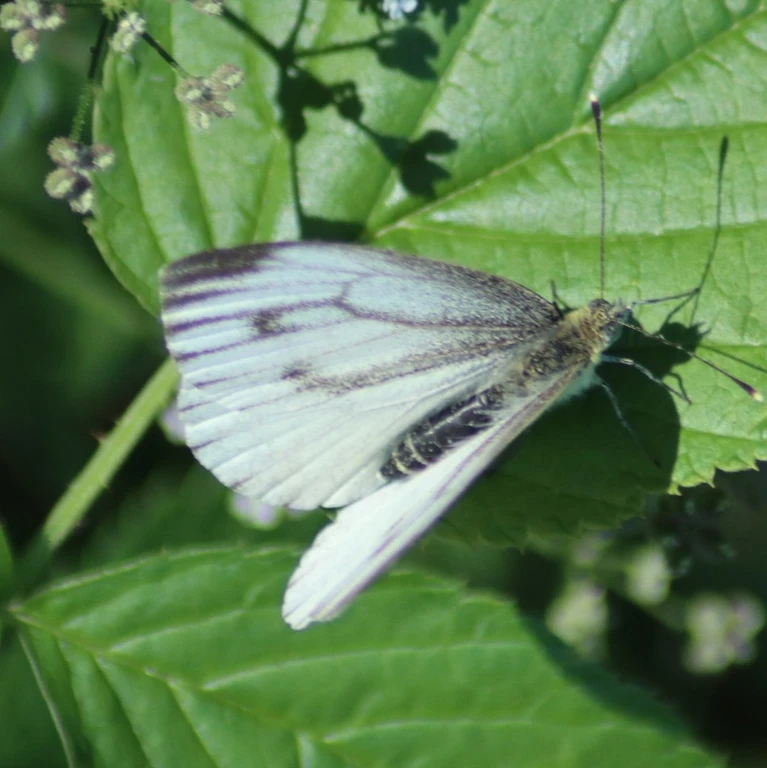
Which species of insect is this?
Pieris napi
